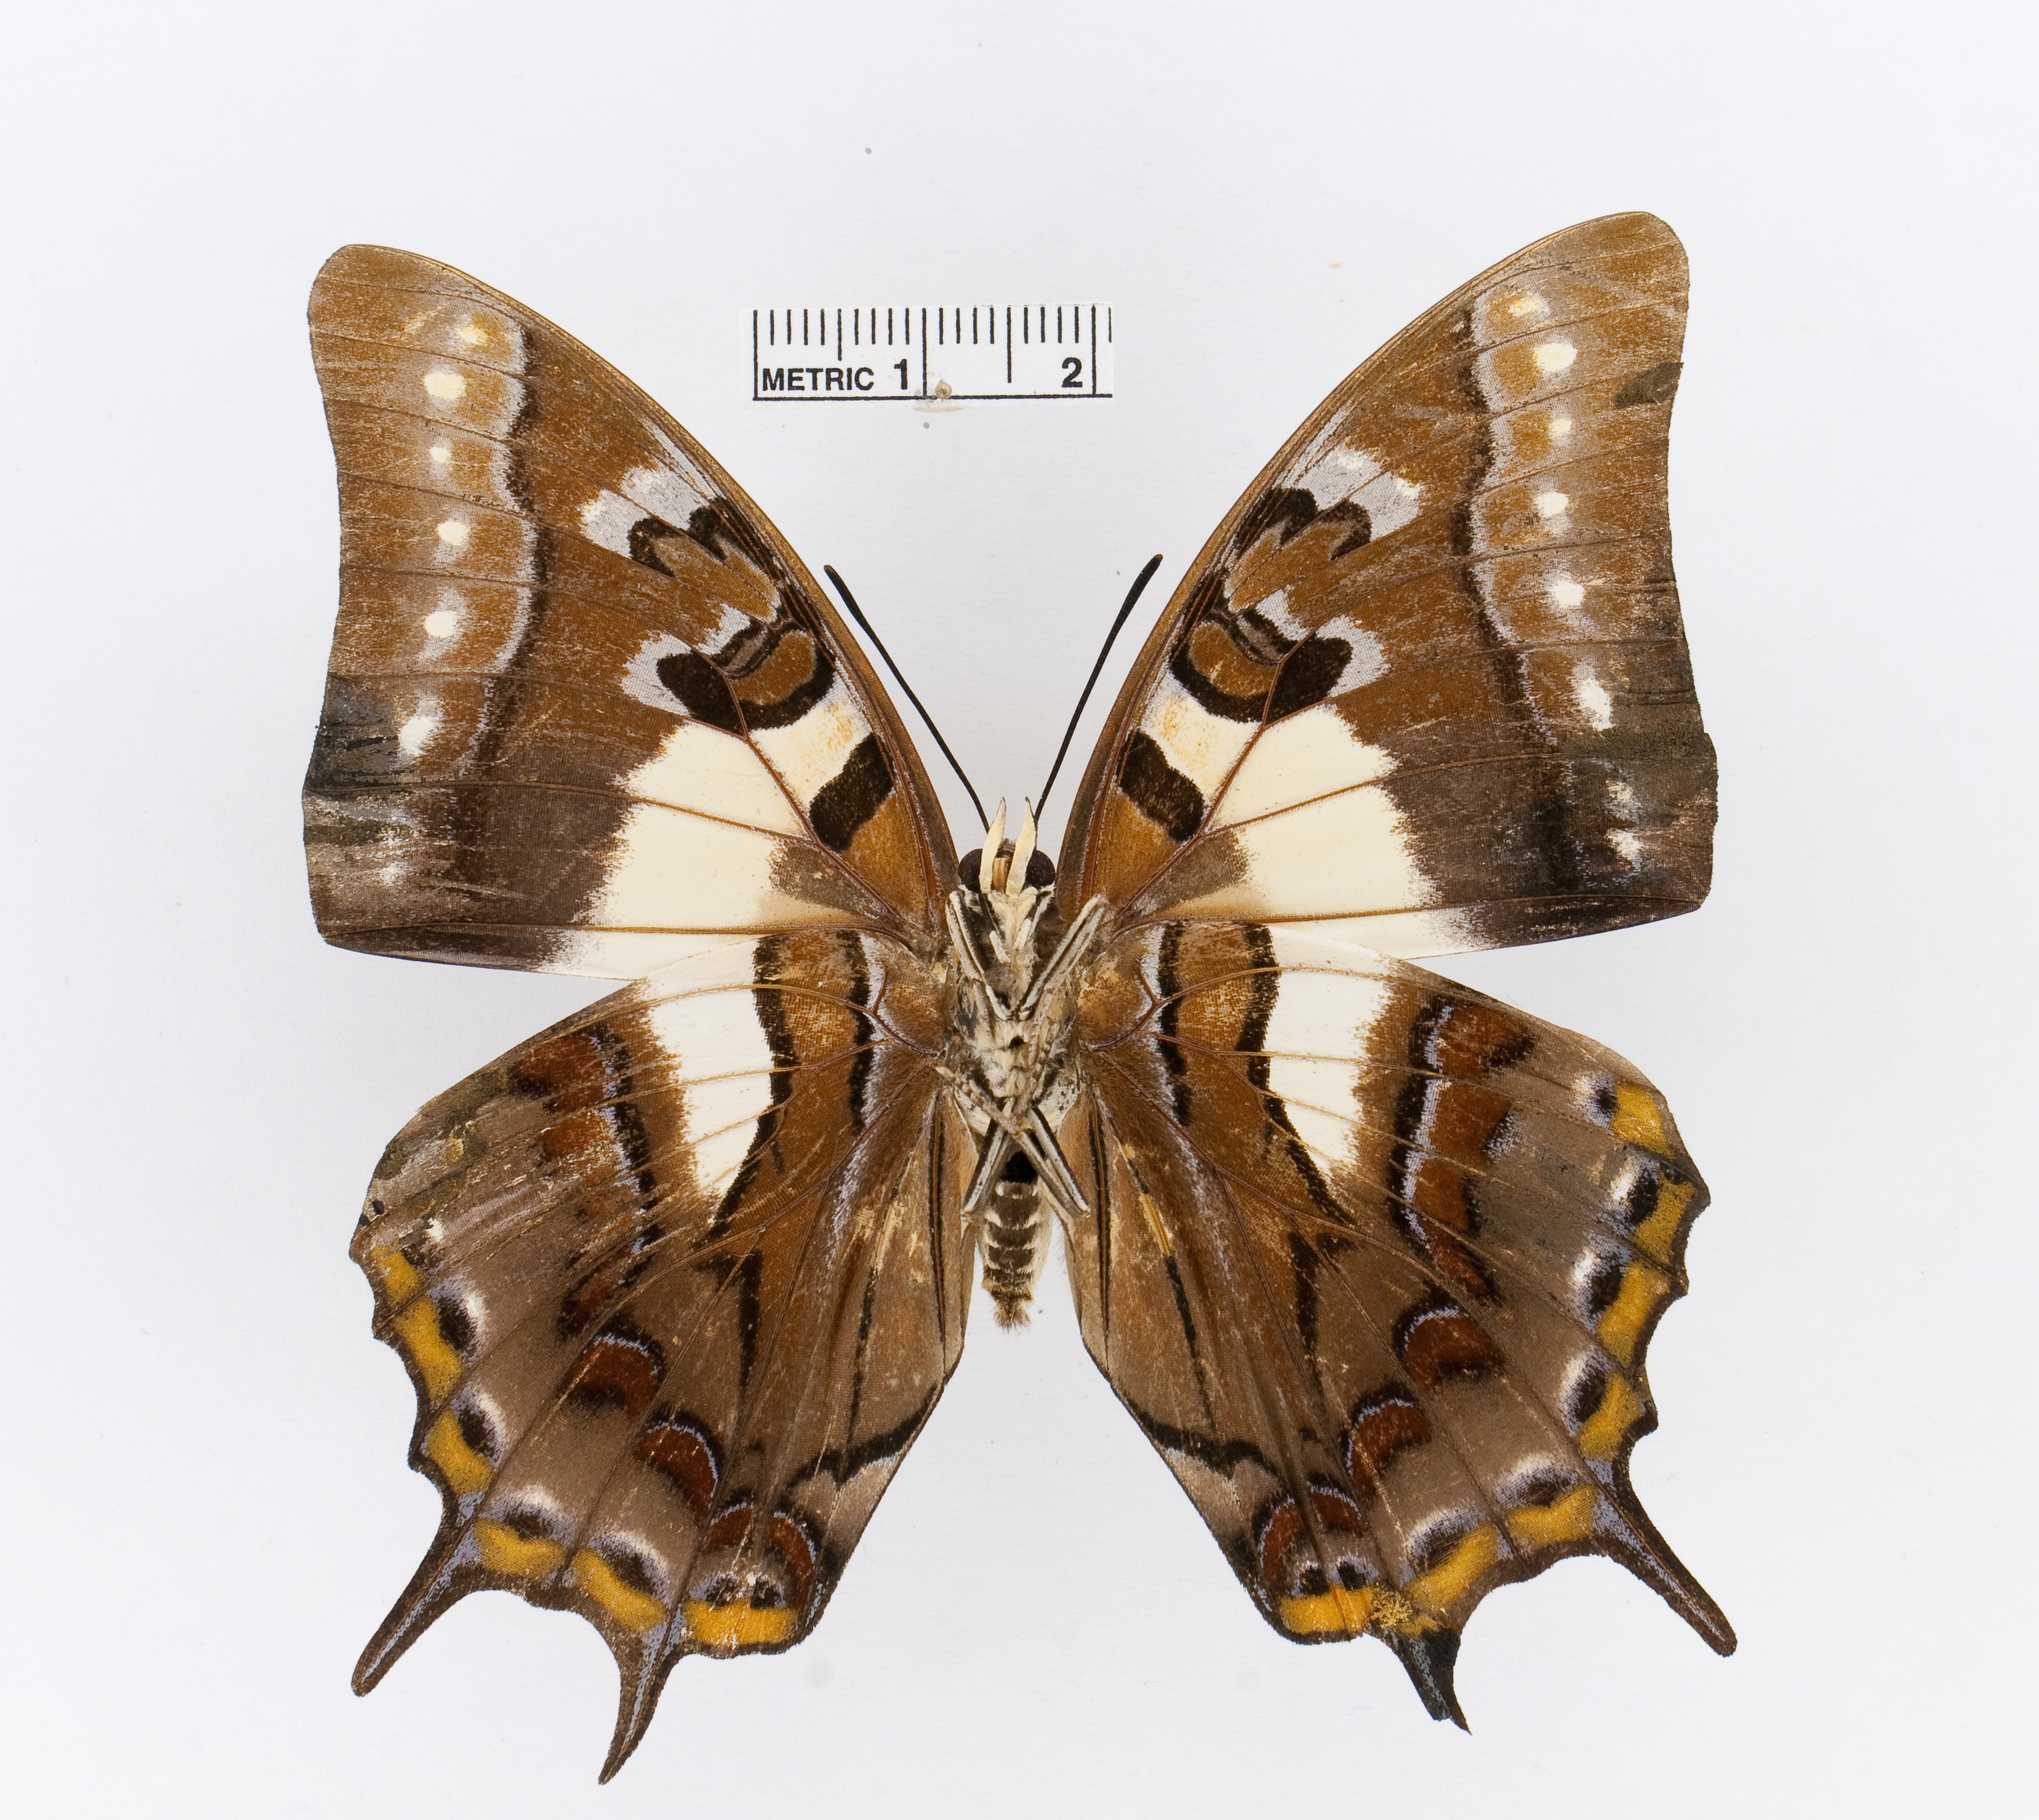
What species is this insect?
Polyura pyrrhus
